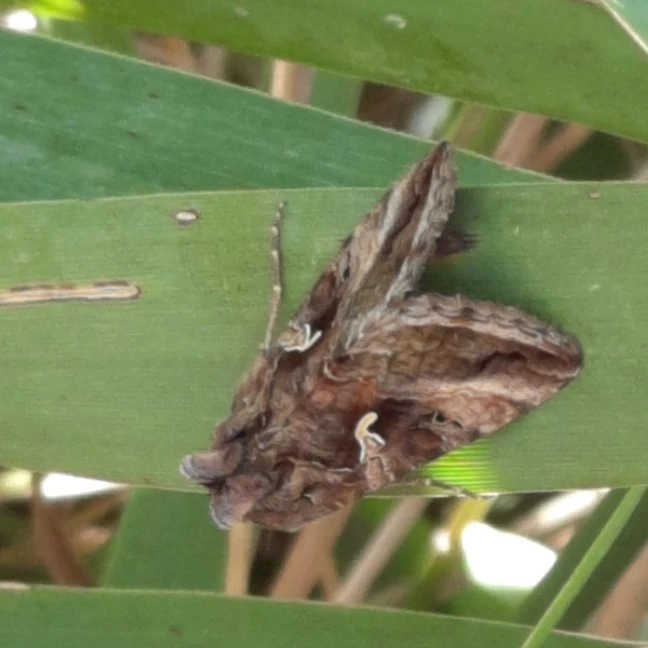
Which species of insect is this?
Autographa gamma
